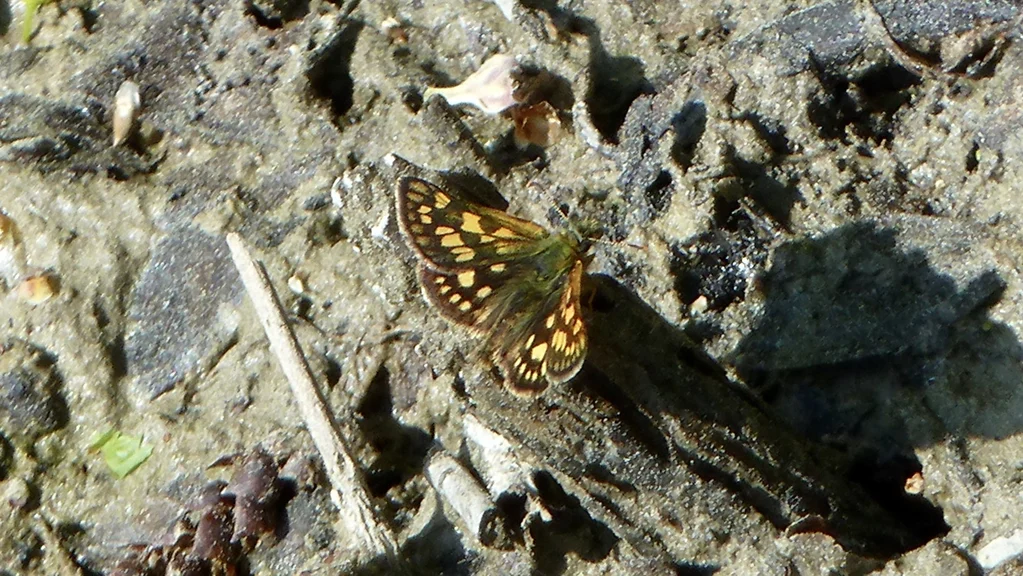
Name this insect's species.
Carterocephalus palaemon
